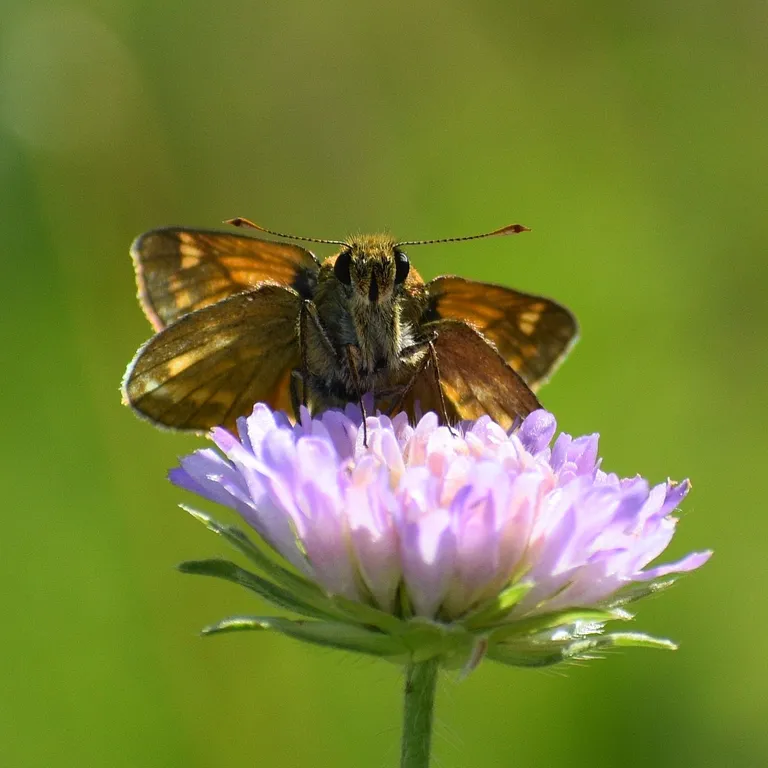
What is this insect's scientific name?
Ochlodes sylvanus (also Ochlodes venata)
